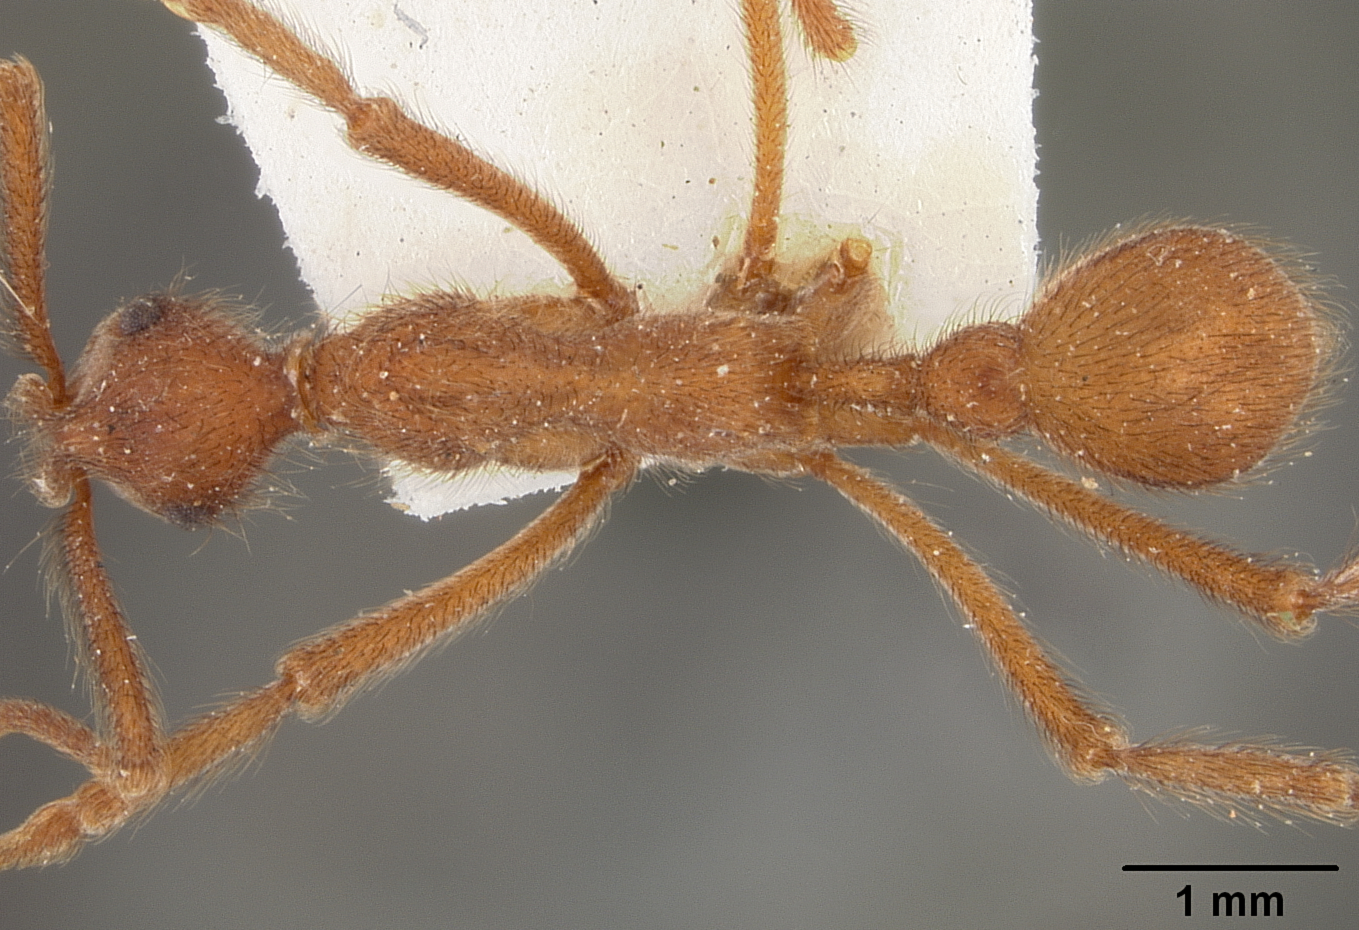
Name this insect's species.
Apterostigma urichii
